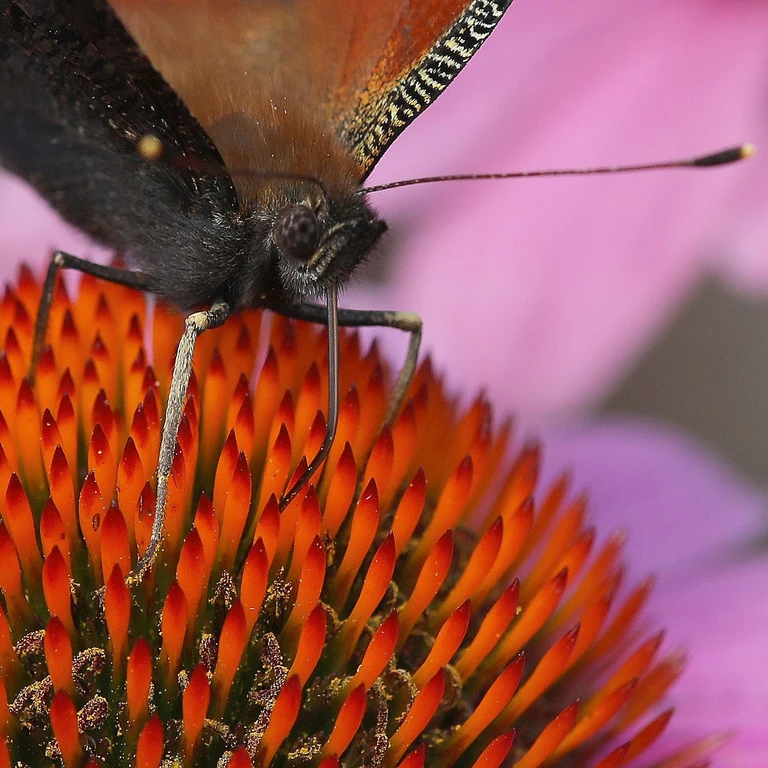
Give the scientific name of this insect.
Aglais io
